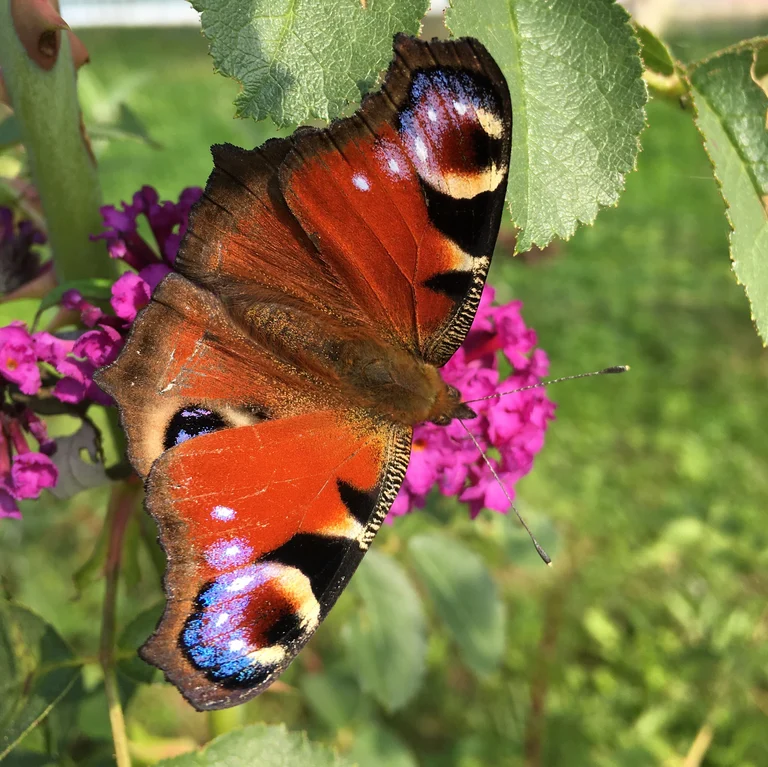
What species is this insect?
Aglais io
